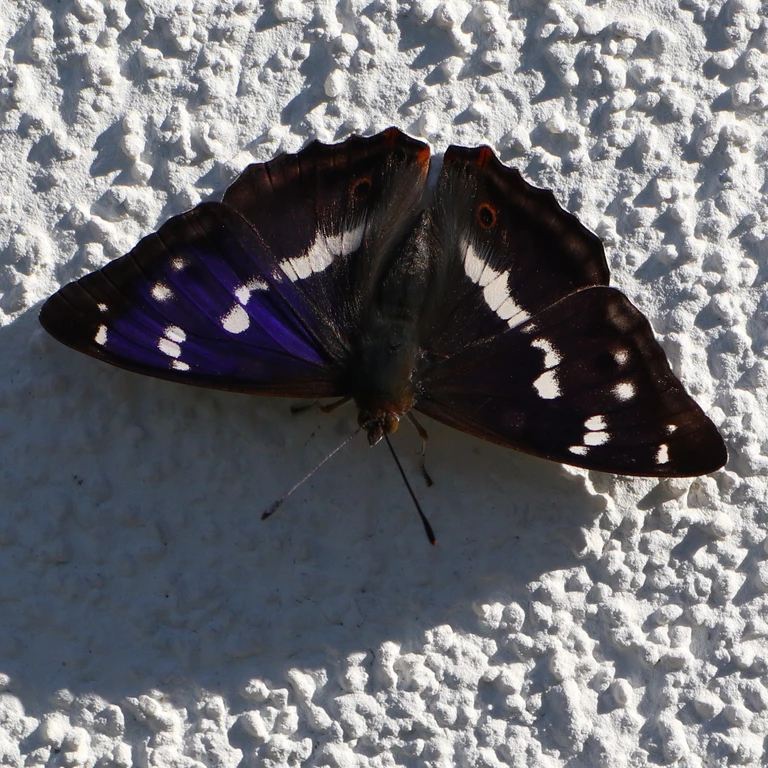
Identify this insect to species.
Apatura iris
